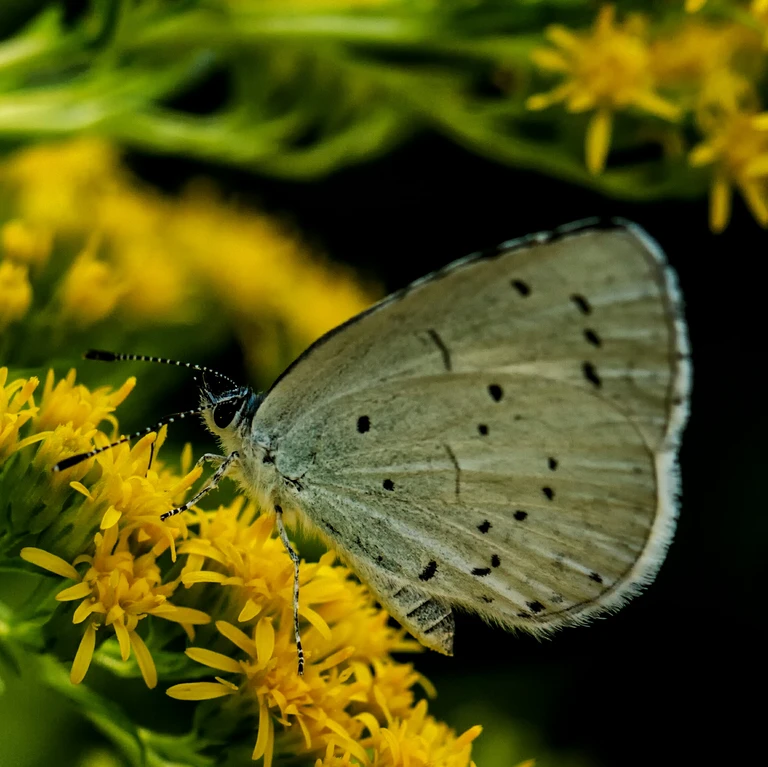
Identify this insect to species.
Celastrina argiolus
